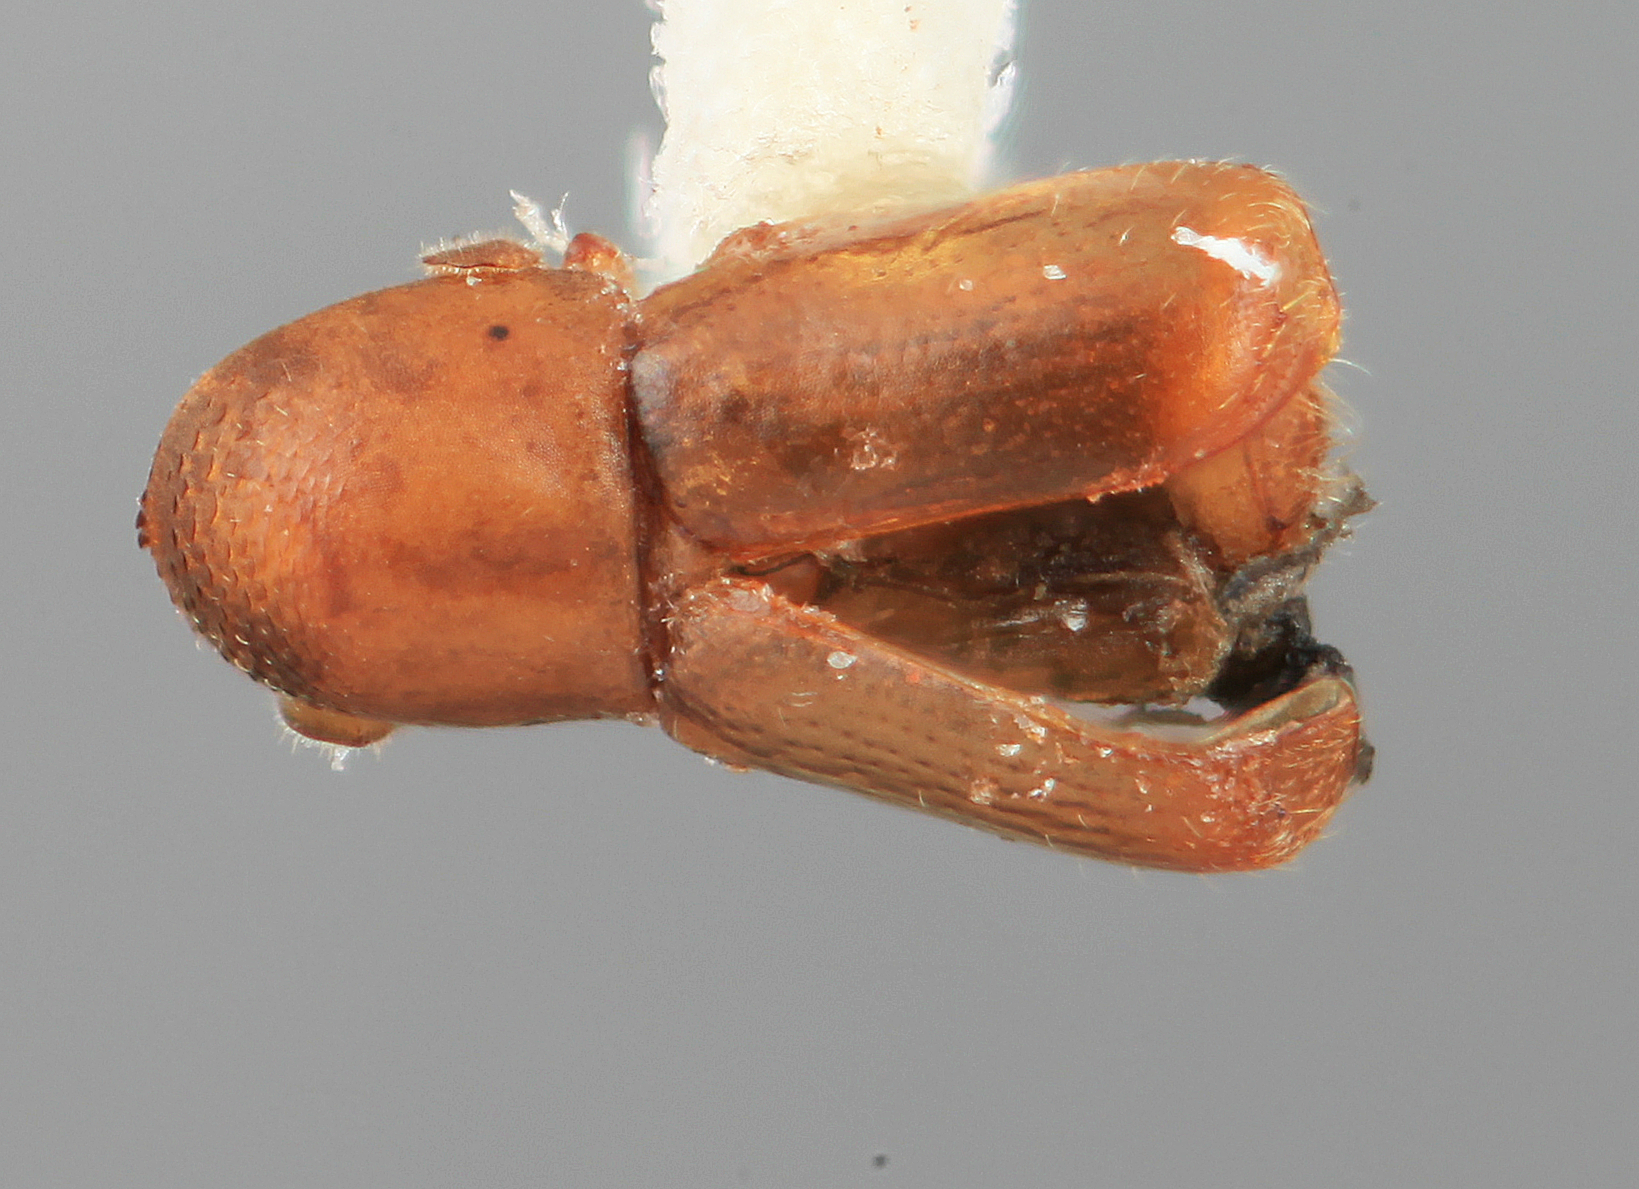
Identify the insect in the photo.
Microcorthylus parvus
